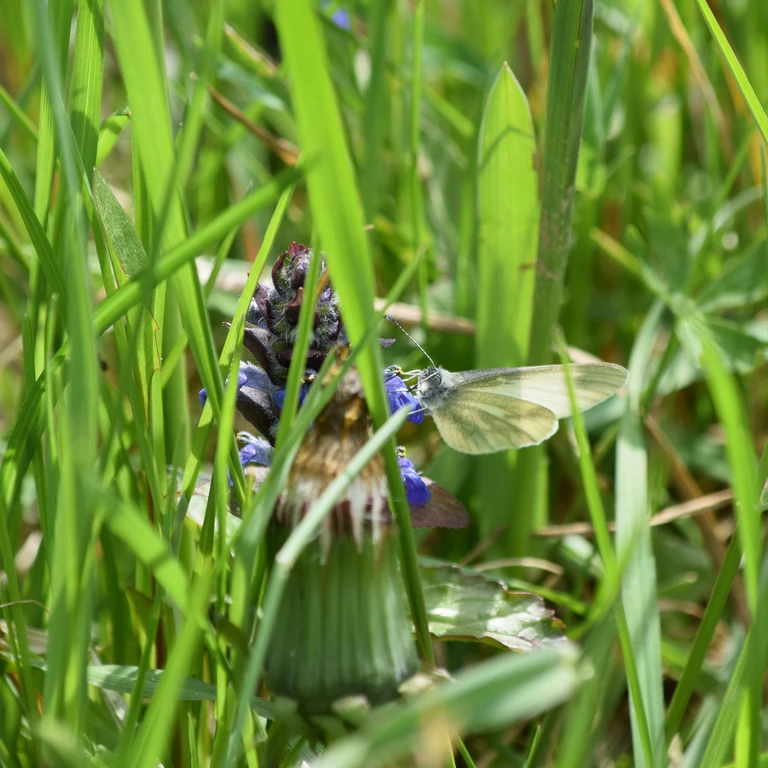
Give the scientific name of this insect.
Leptidea sinapis/juvernica
